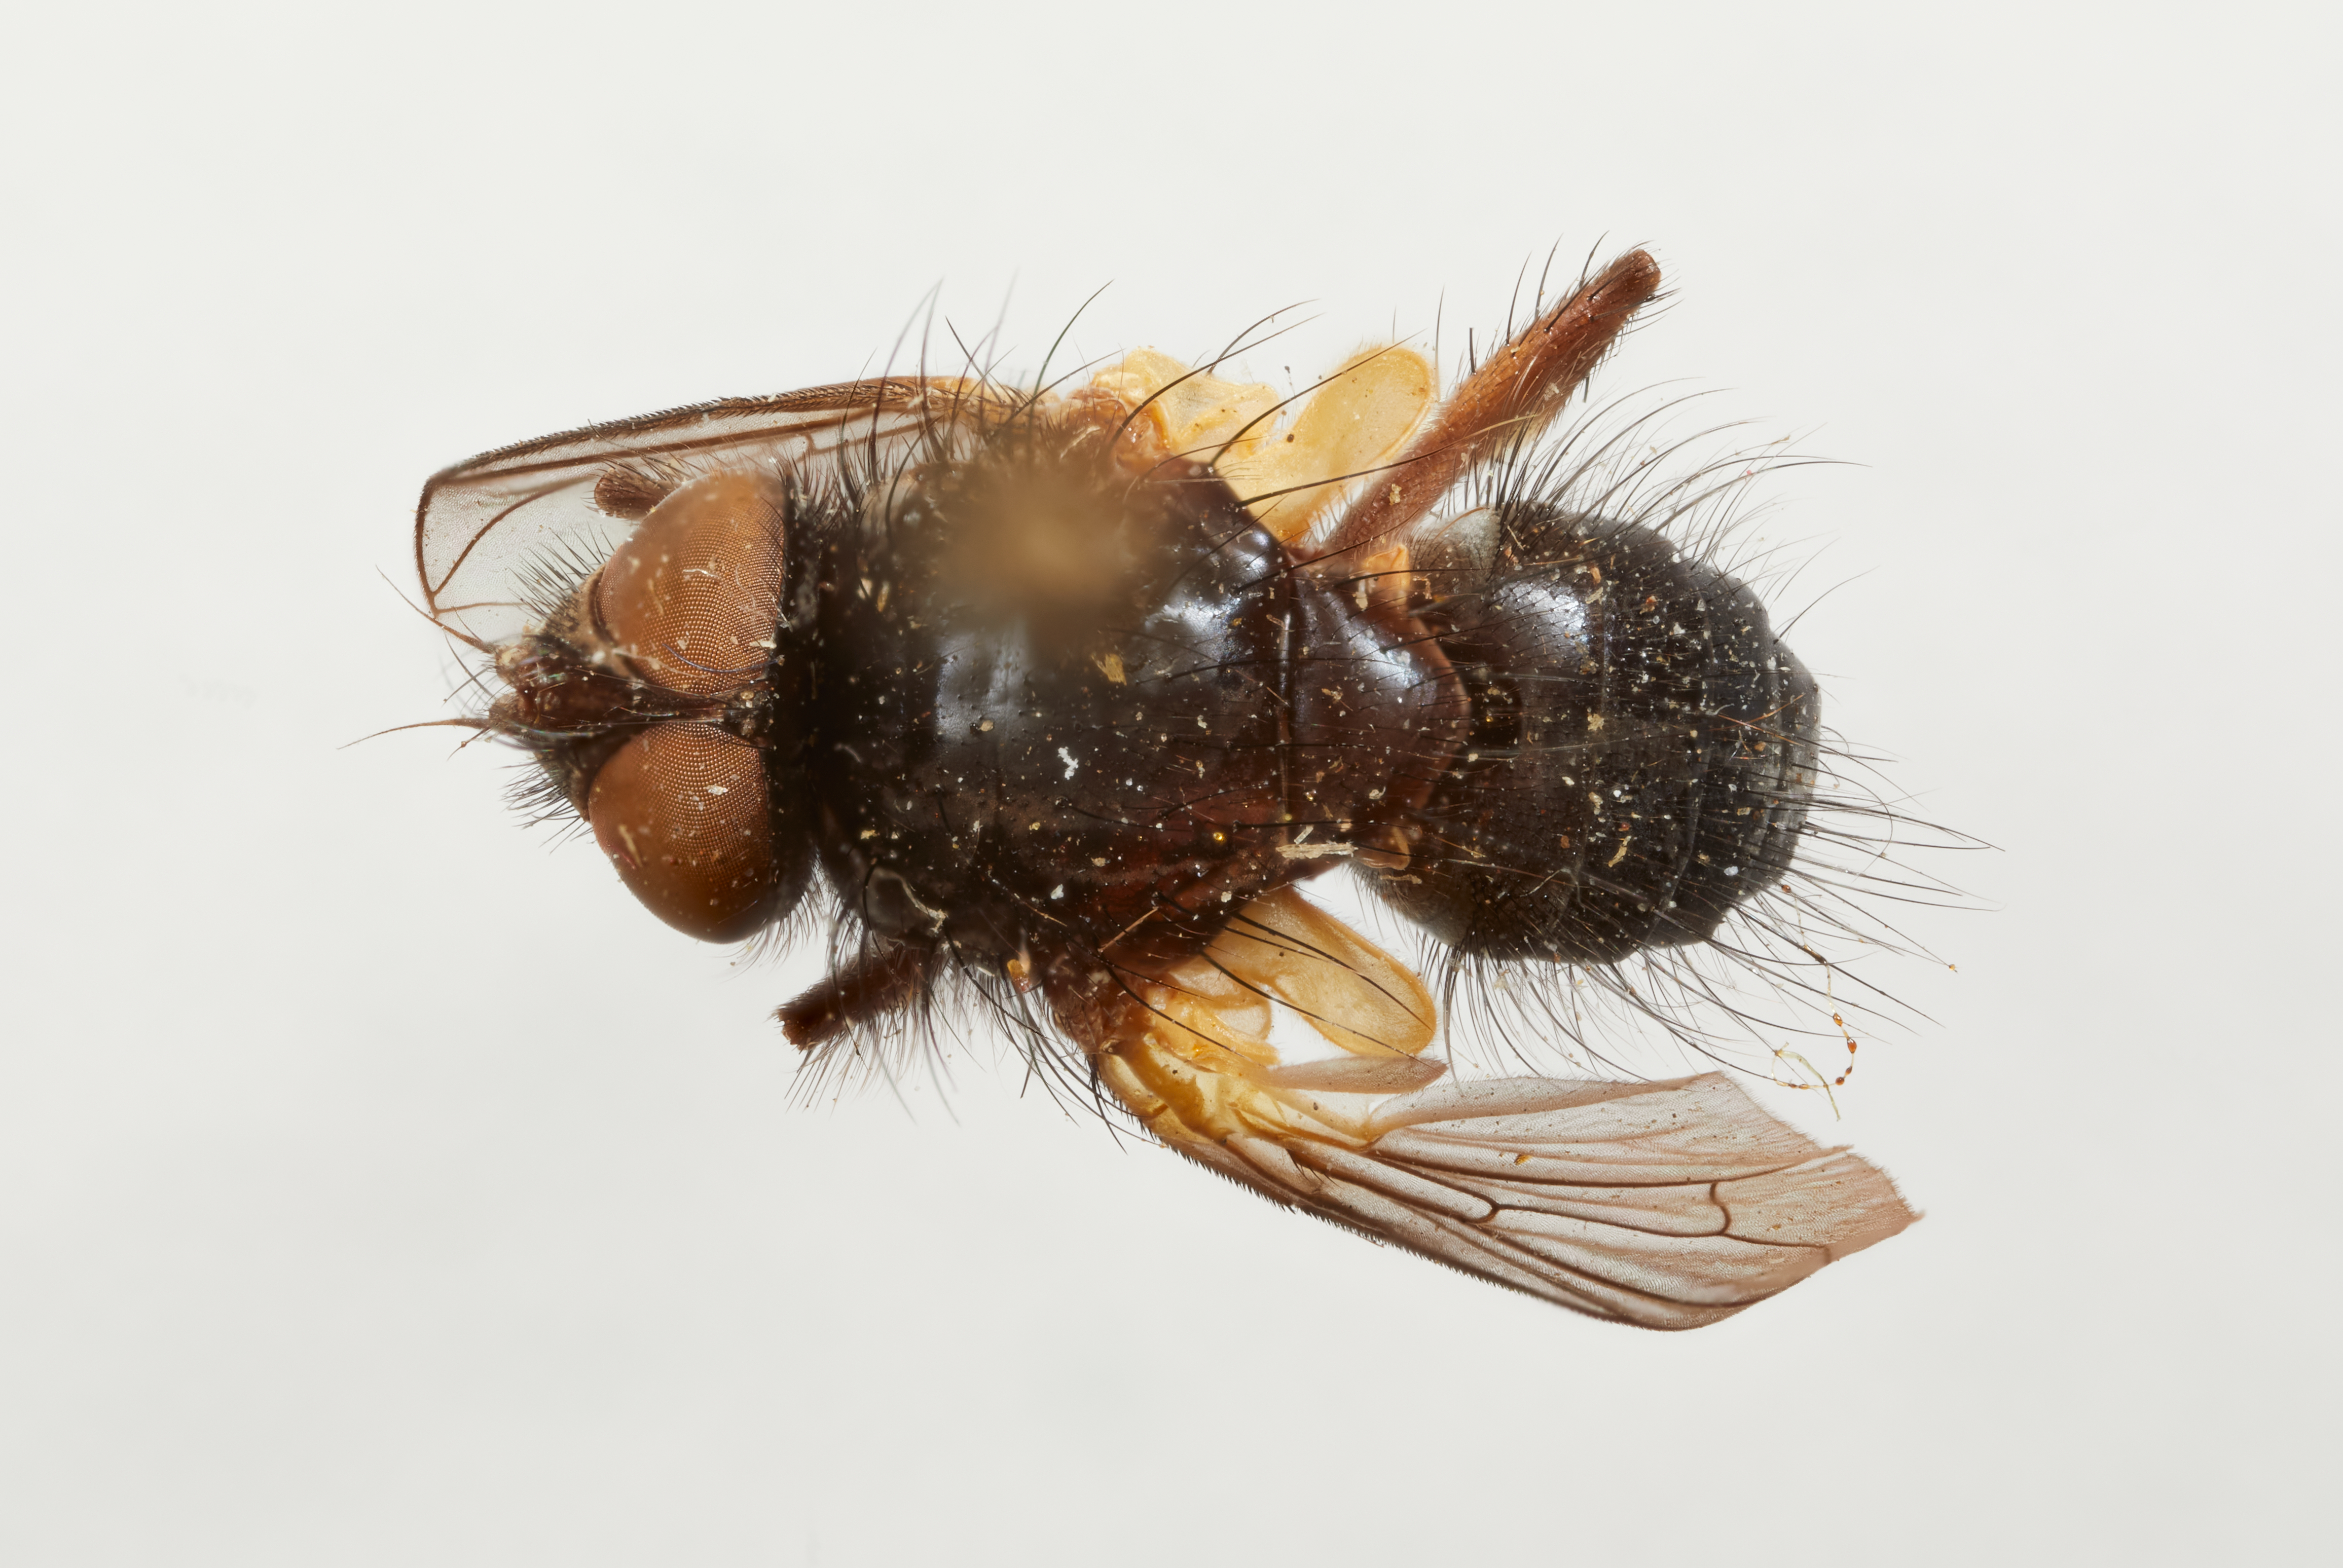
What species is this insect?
Xanthobasis angustifrons
